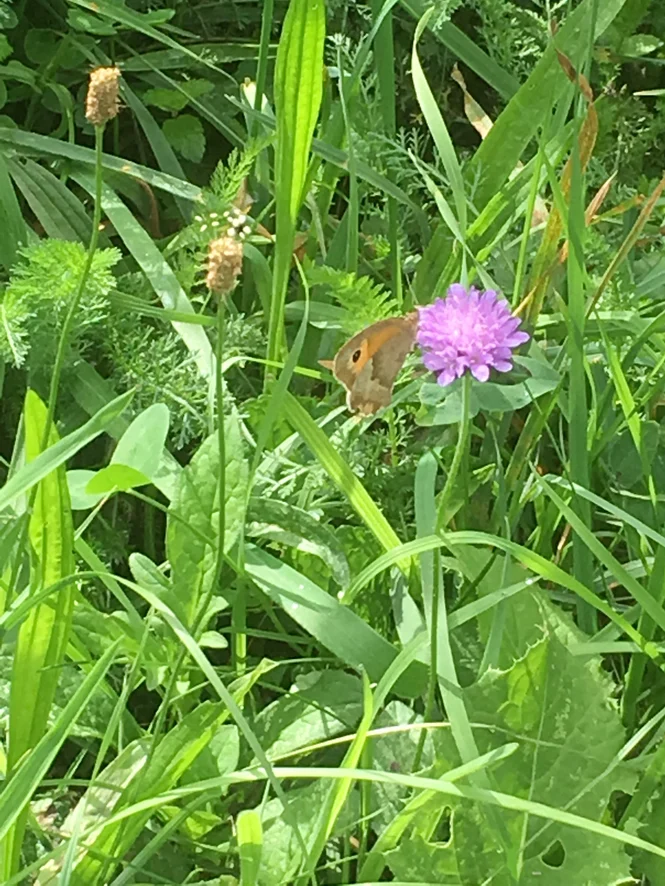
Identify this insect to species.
Maniola jurtina
